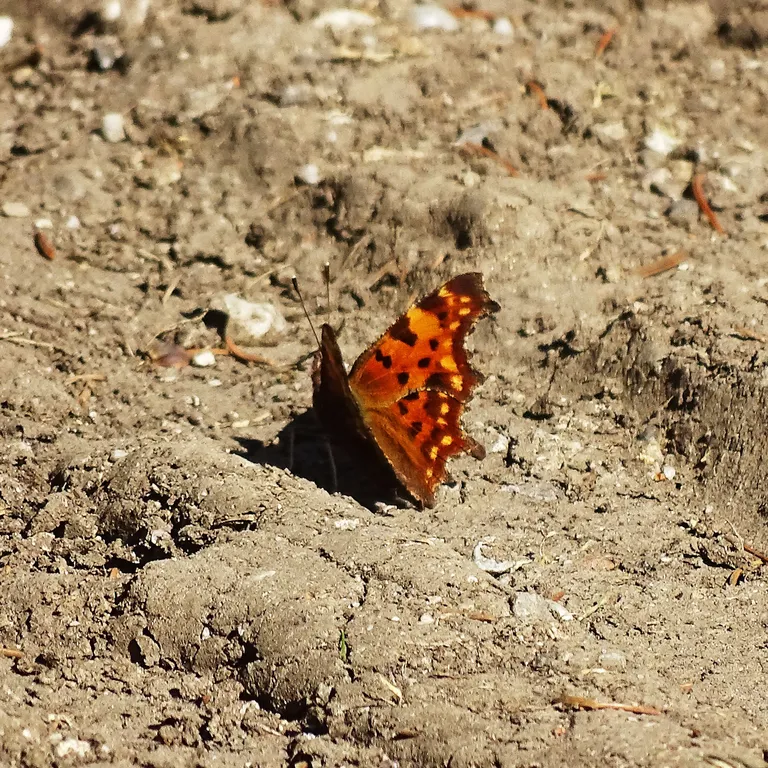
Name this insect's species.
Polygonia c-album
